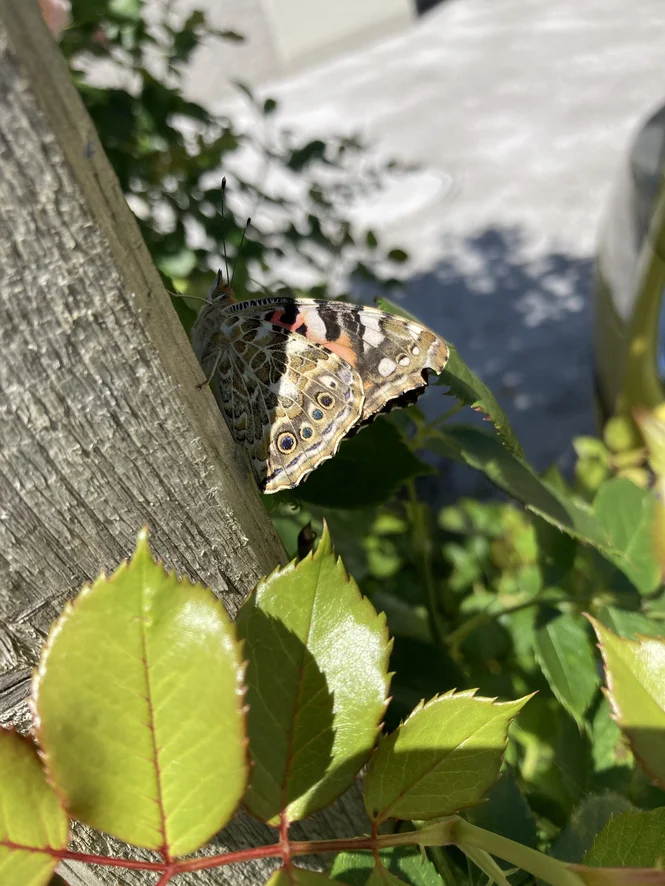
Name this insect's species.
Vanessa cardui
